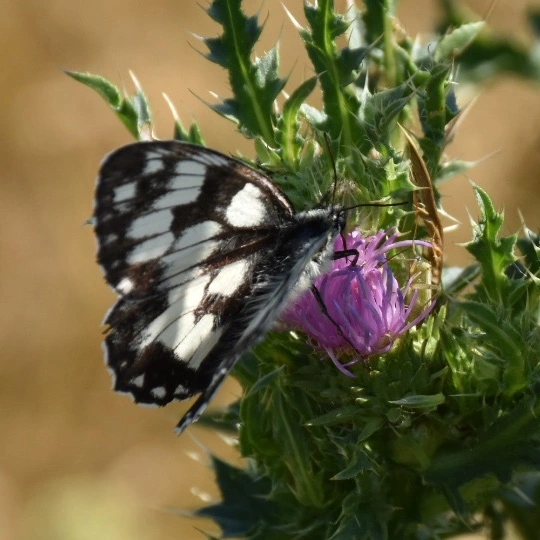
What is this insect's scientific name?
Melanargia galathea
